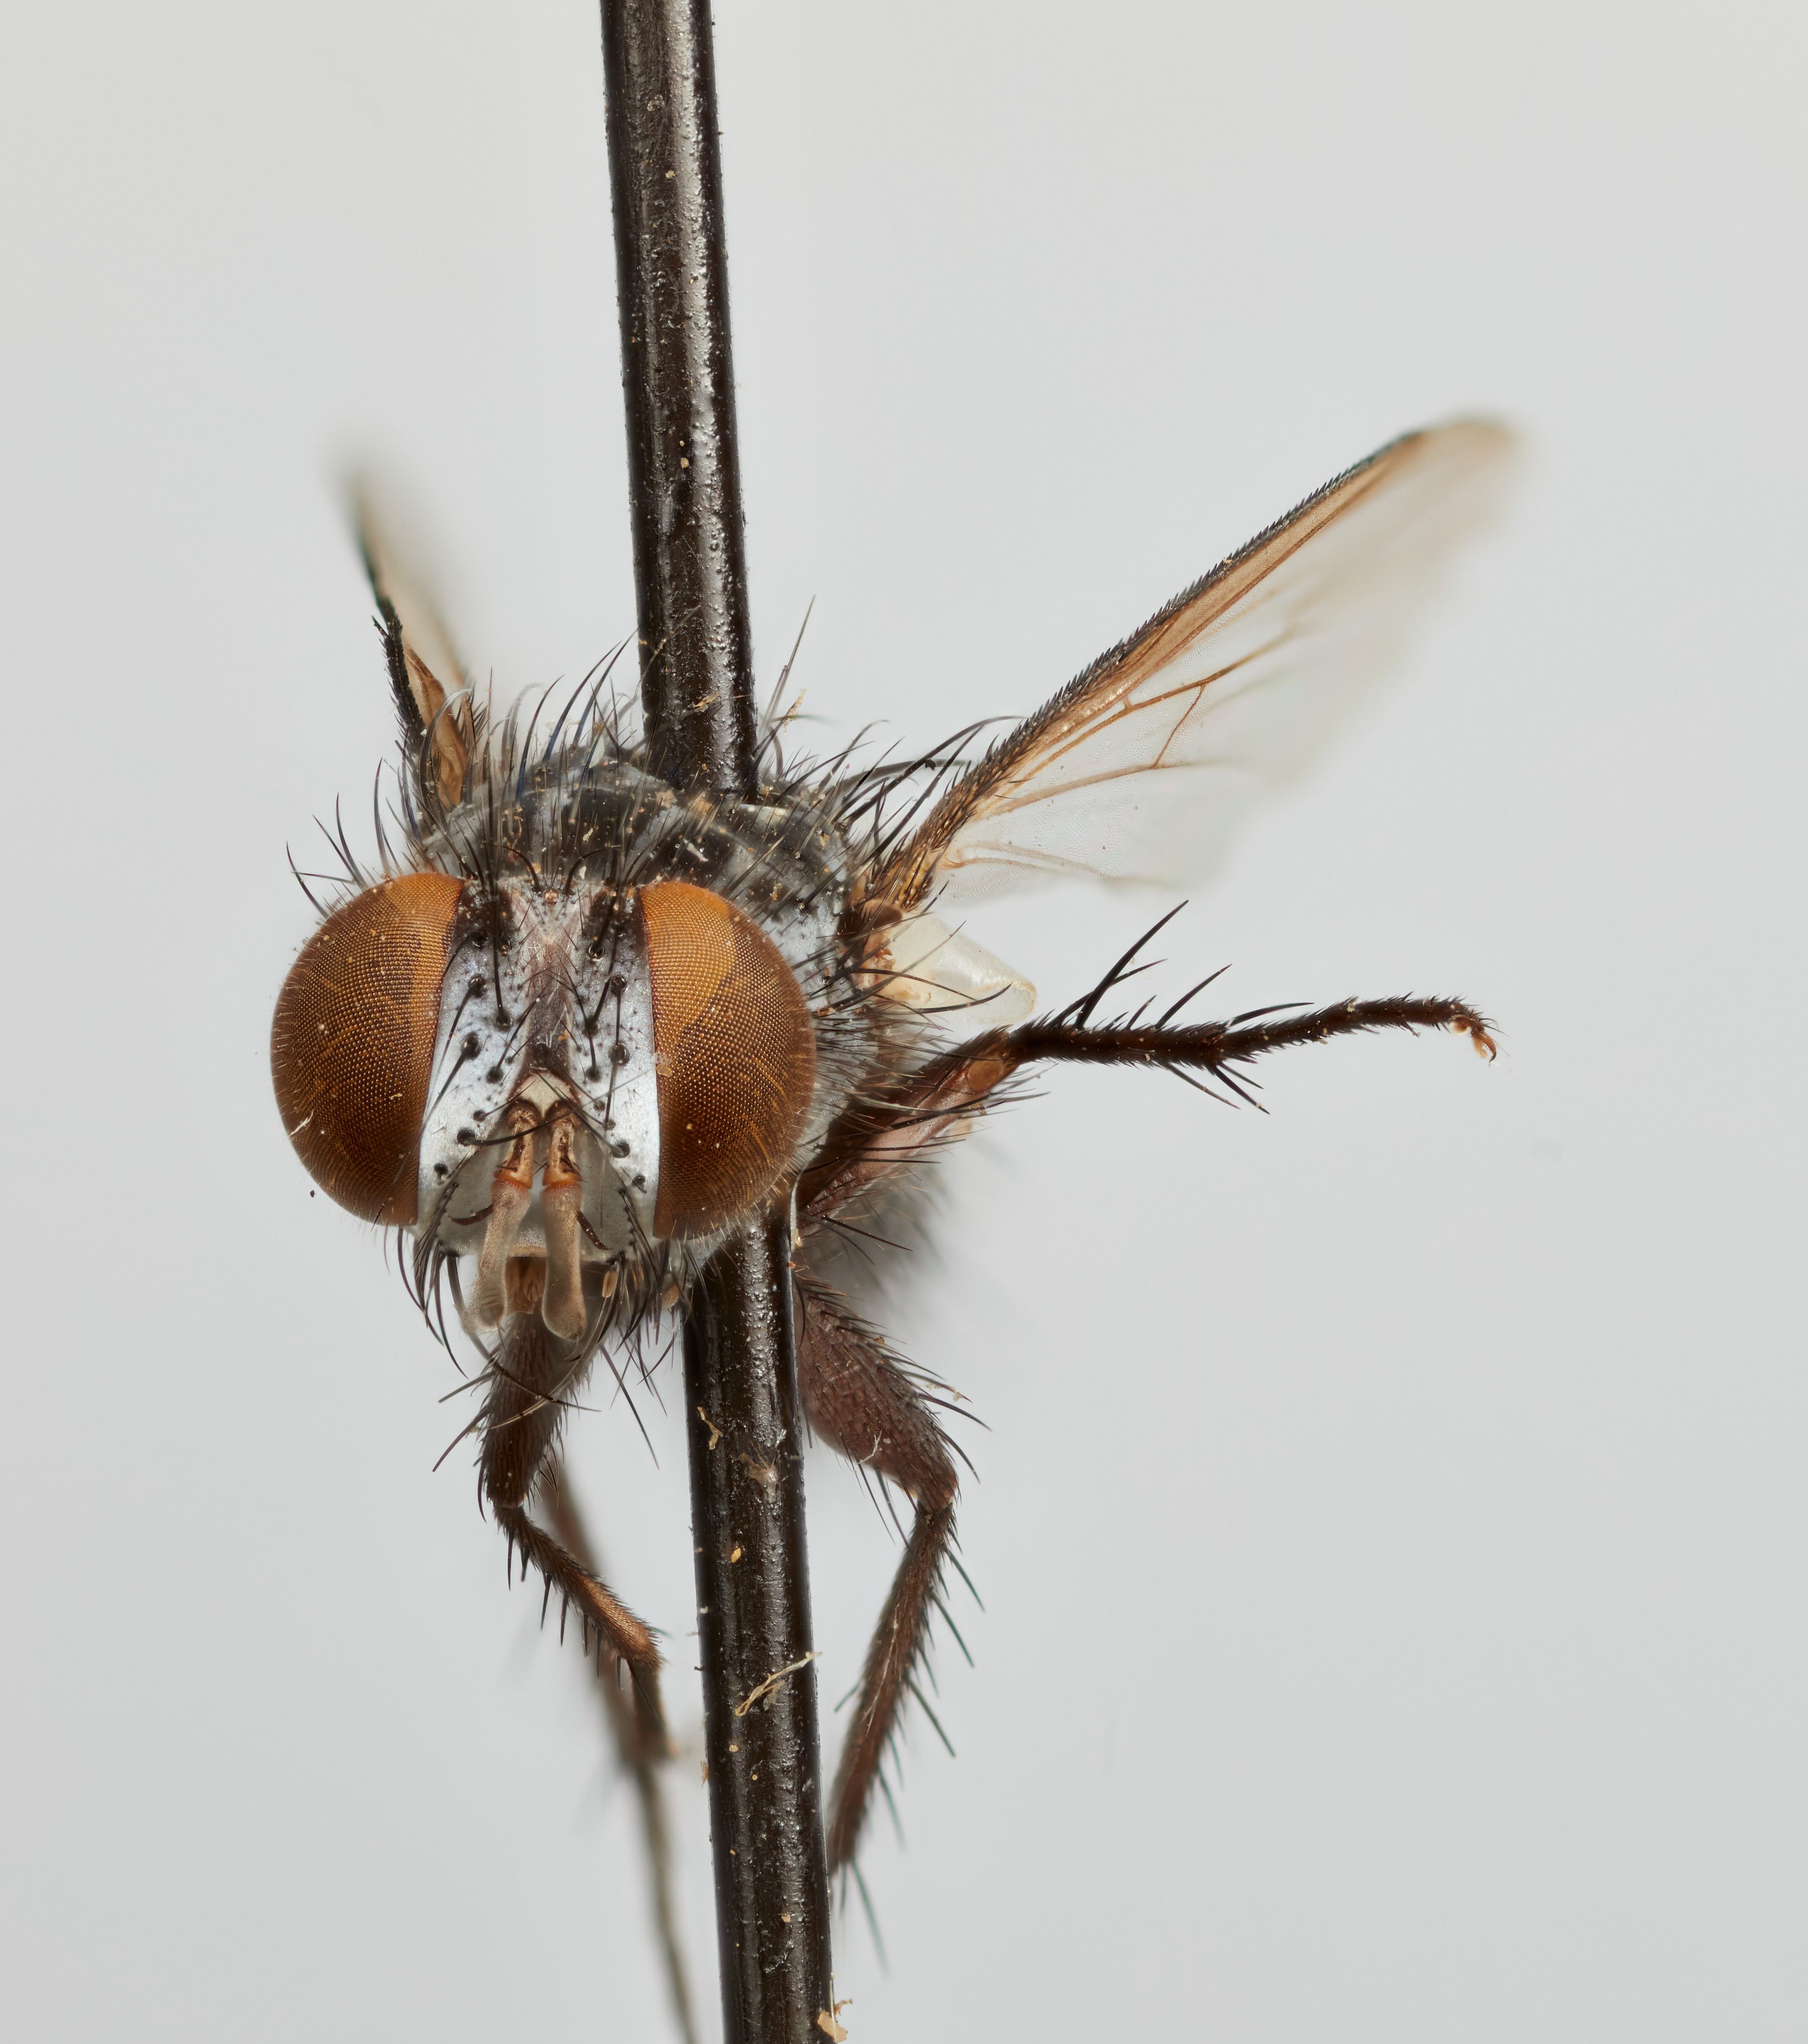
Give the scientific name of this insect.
Hyleorus furcatus
